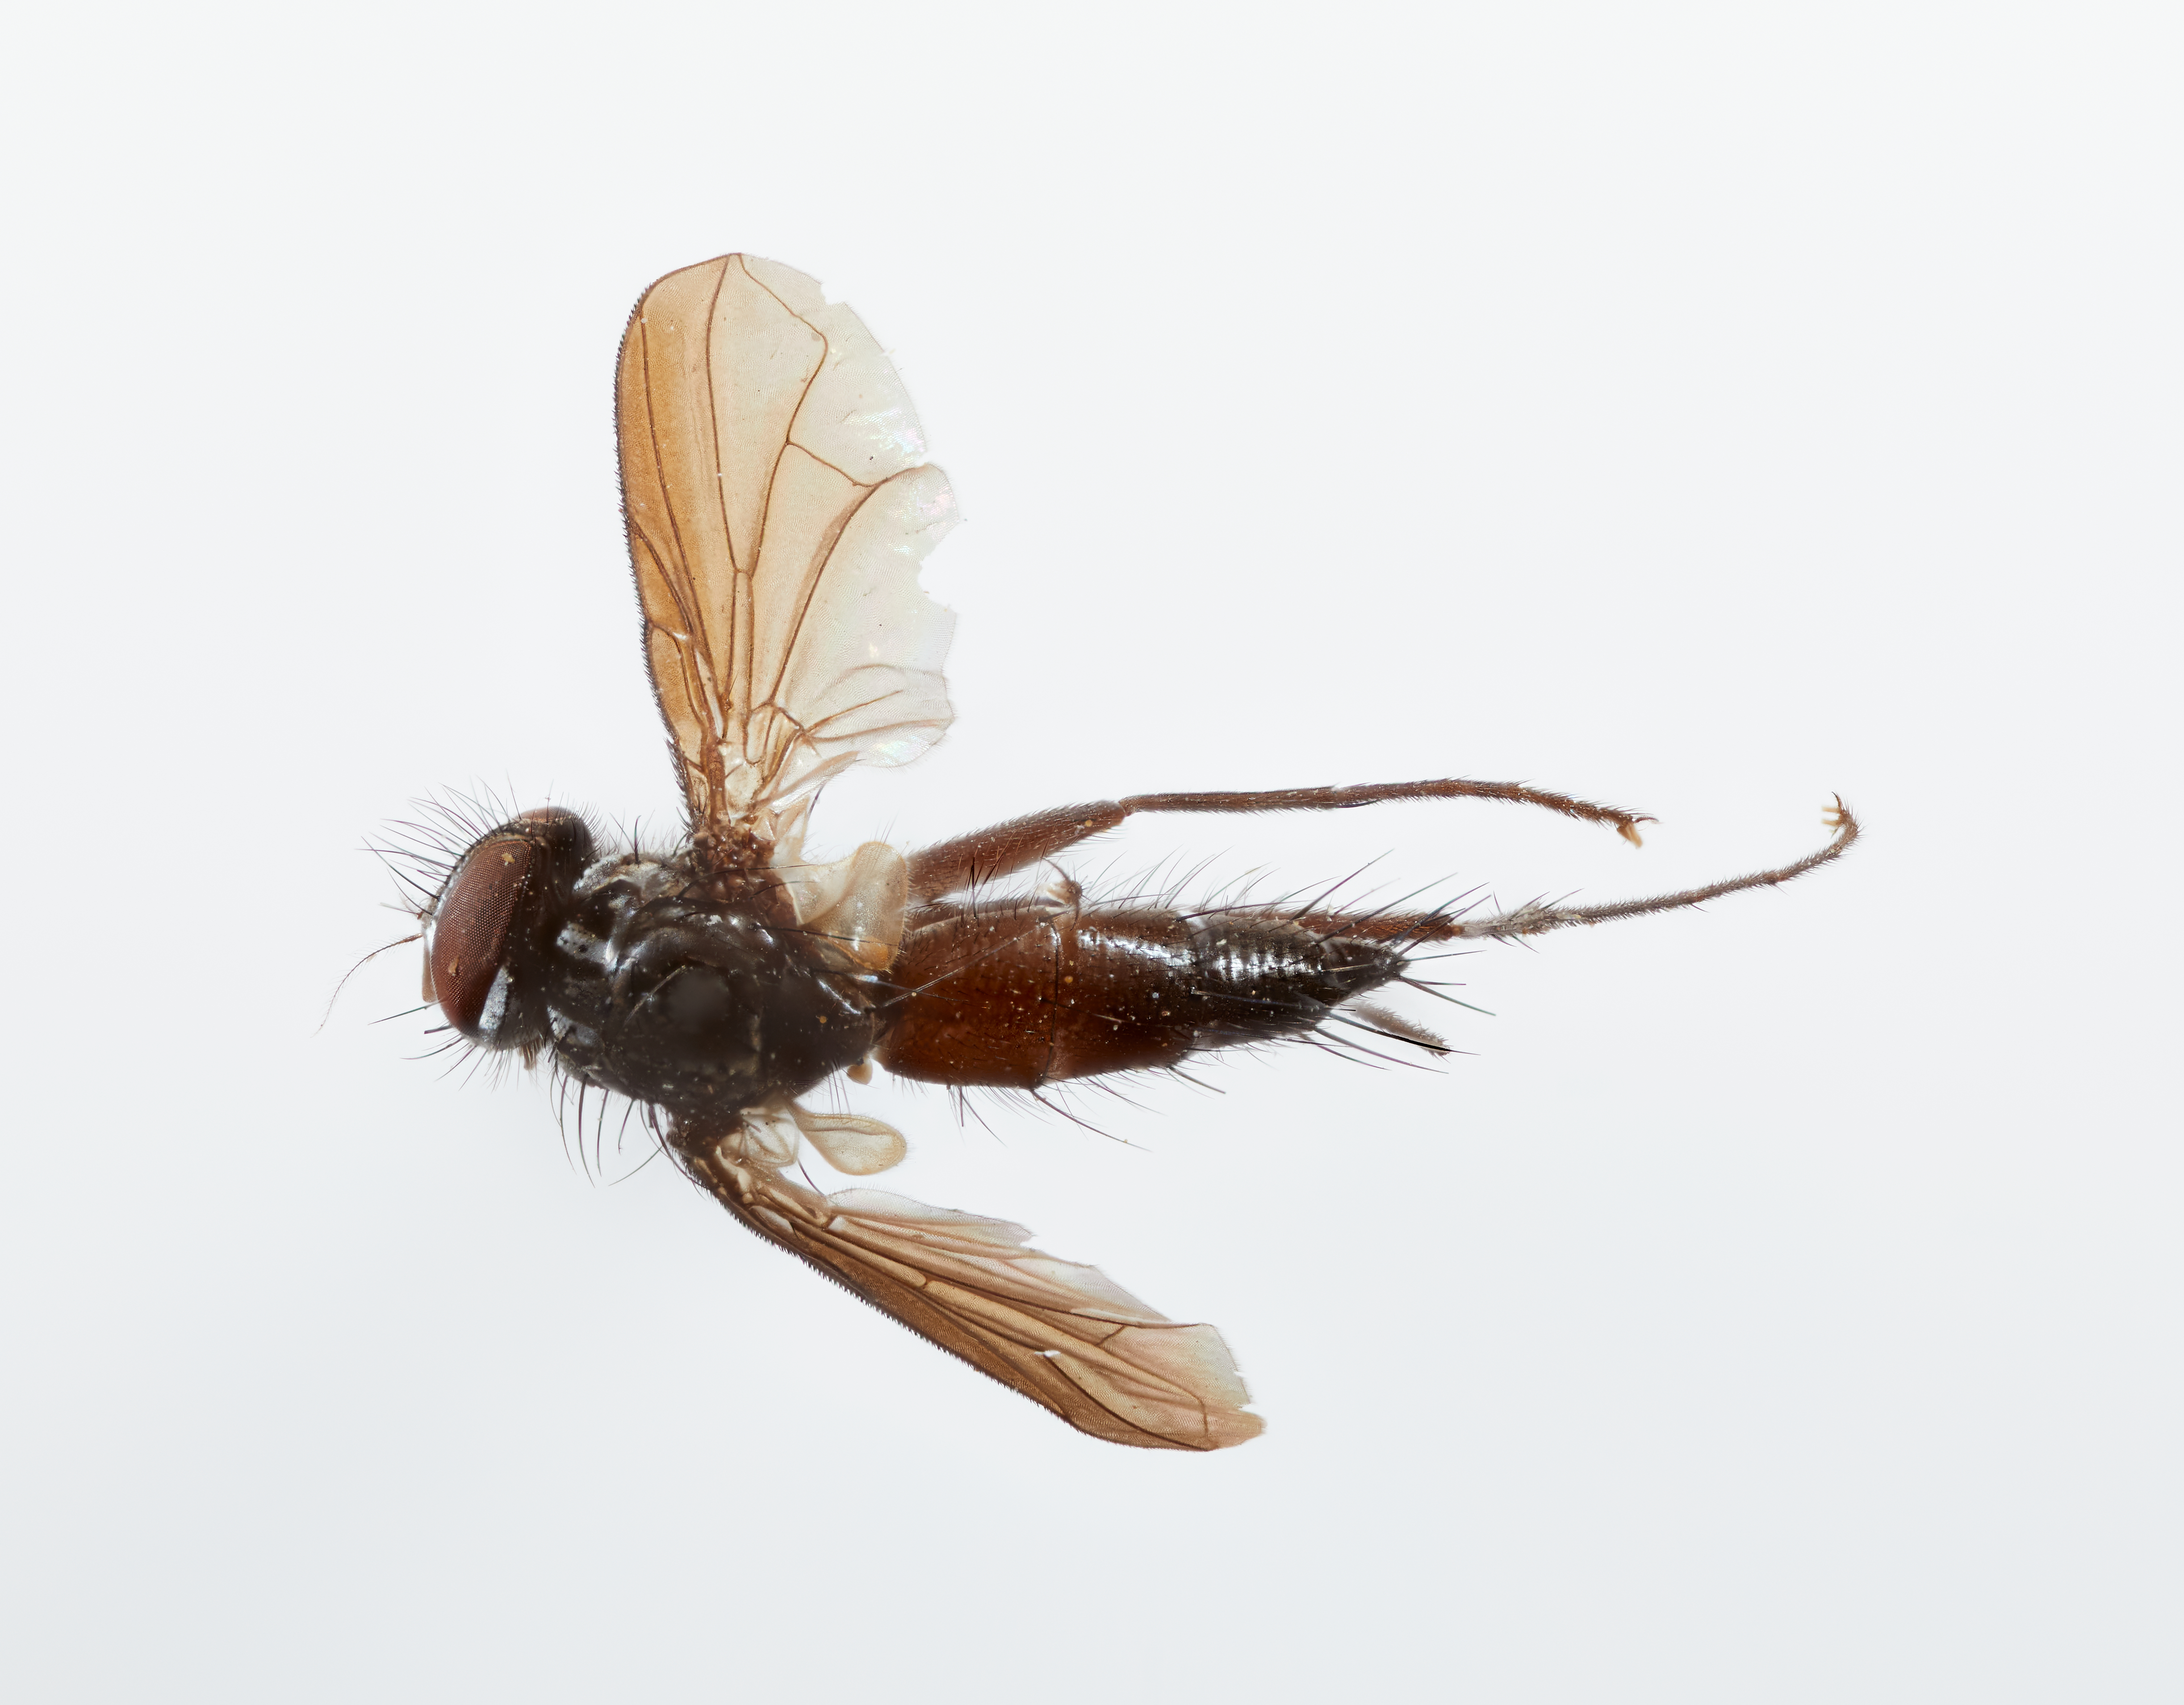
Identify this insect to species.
Urochaetona longipes
